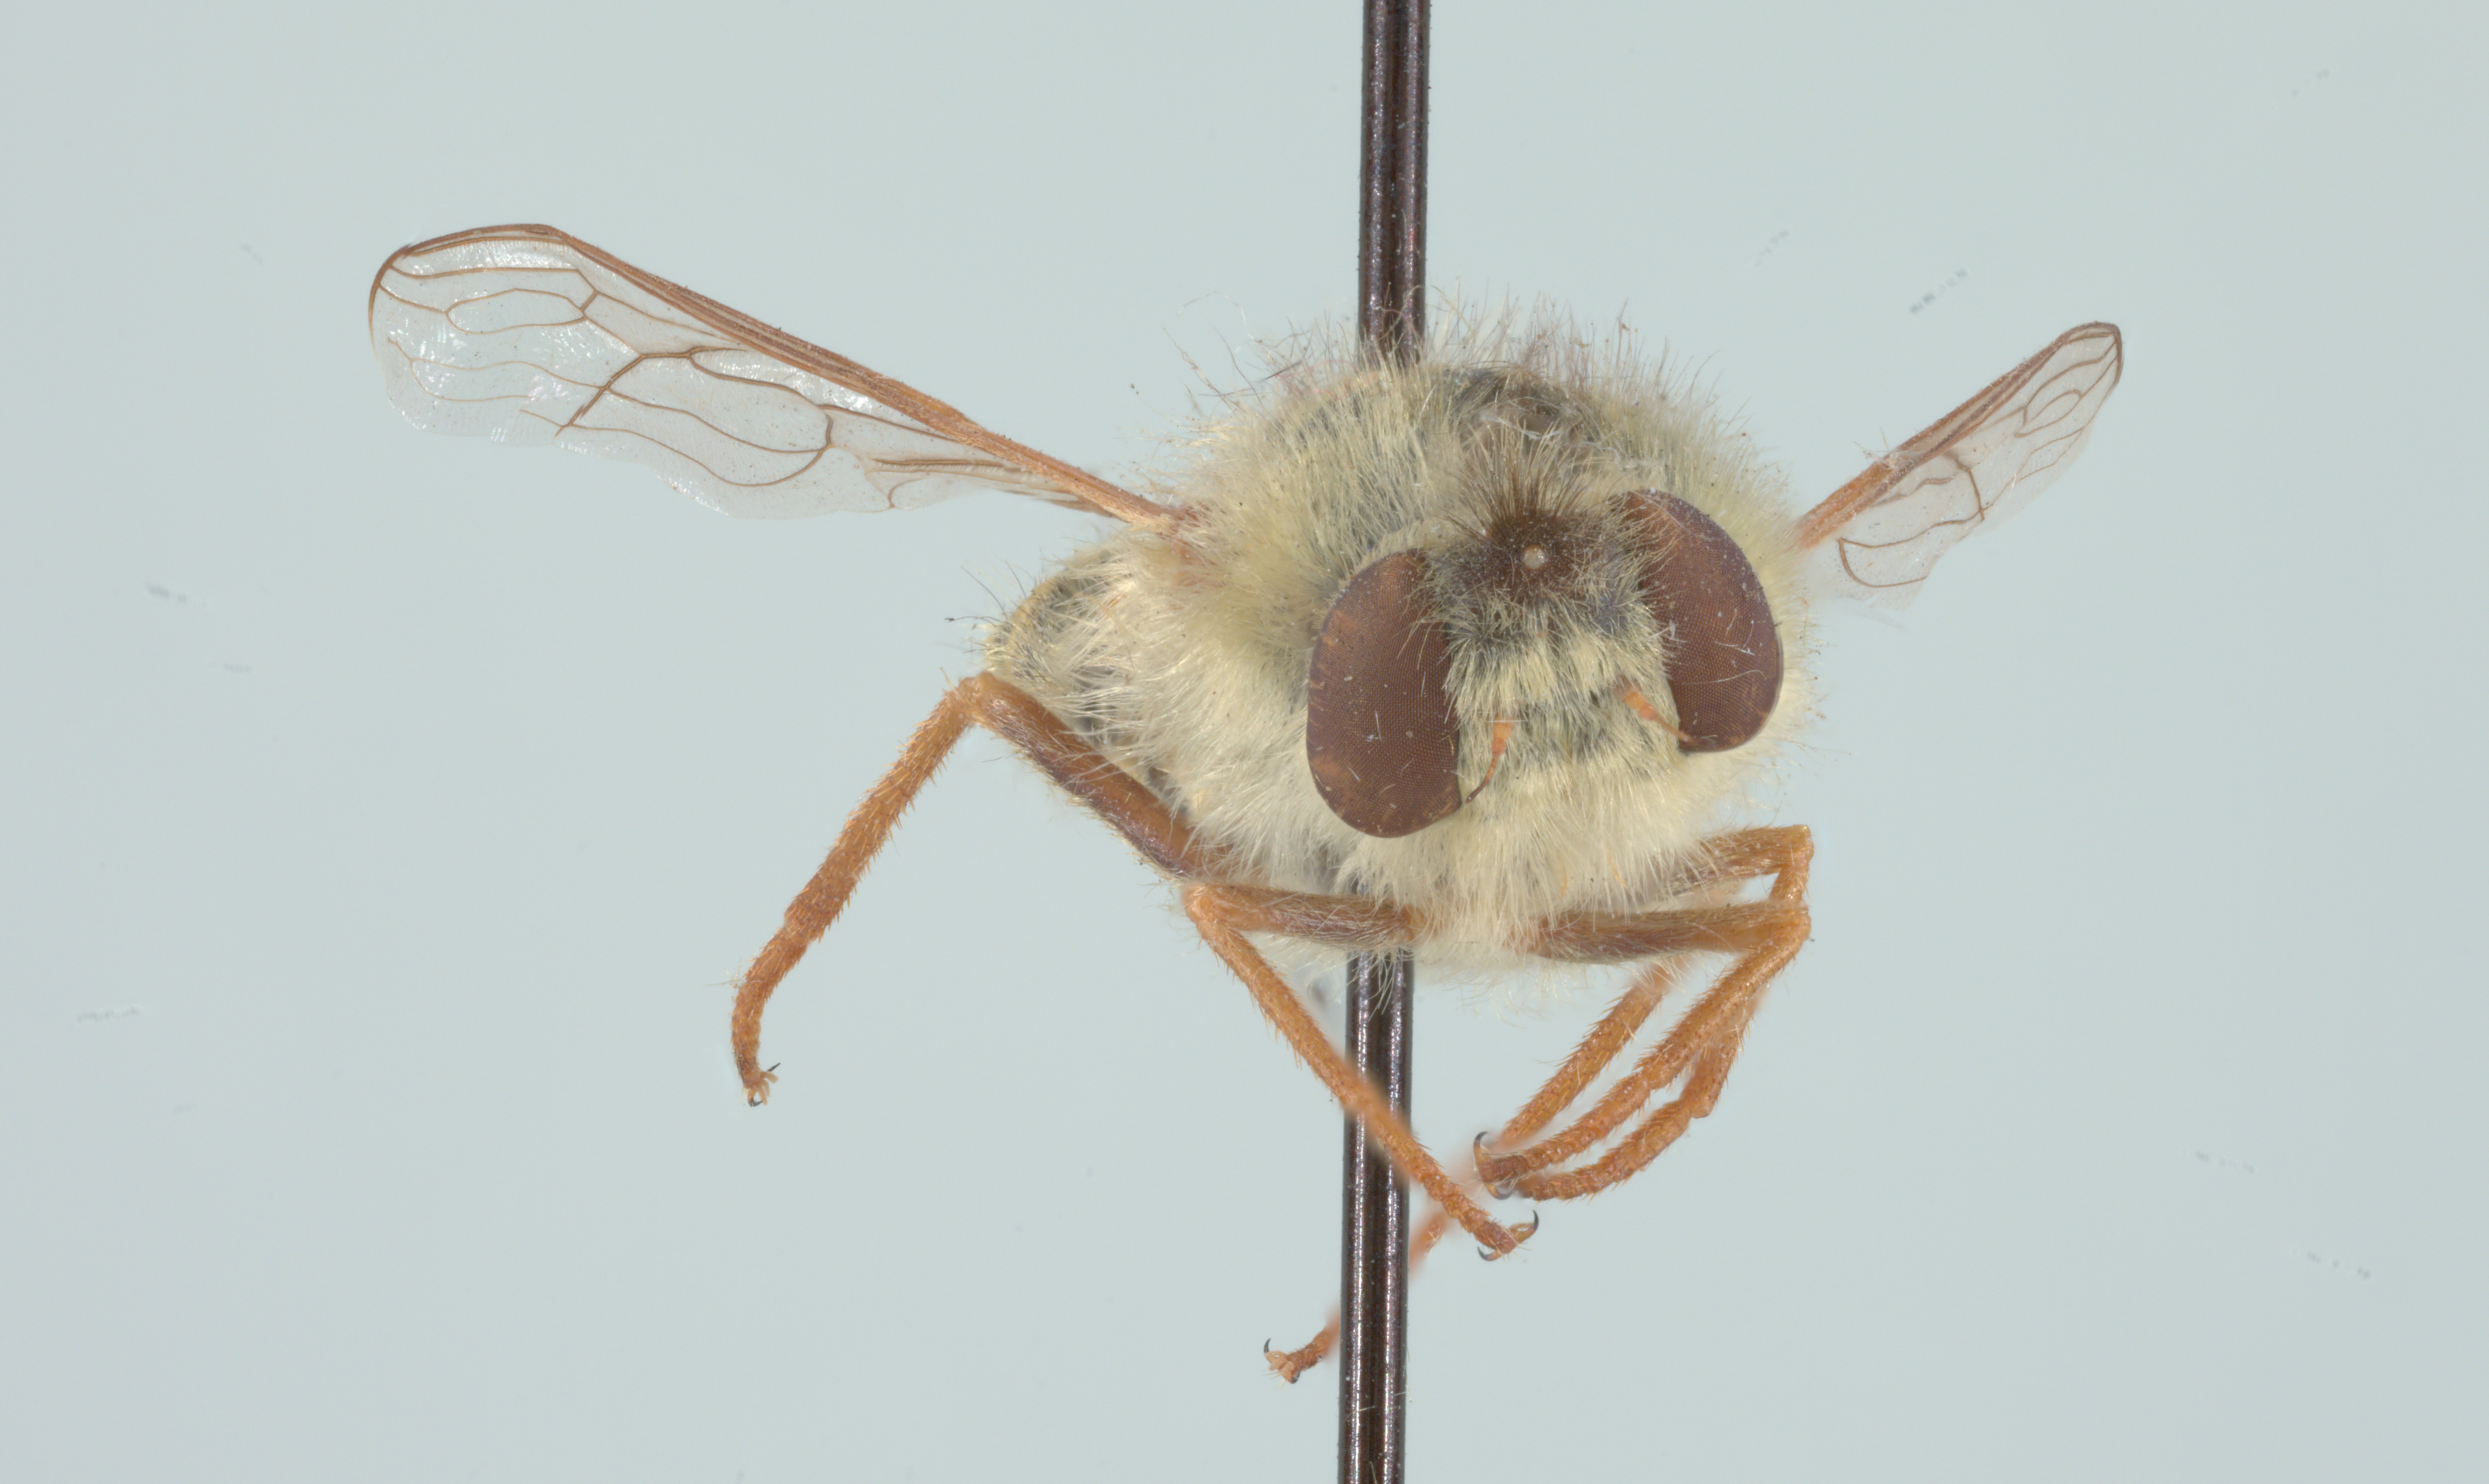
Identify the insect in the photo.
Trichopsidea clausa
